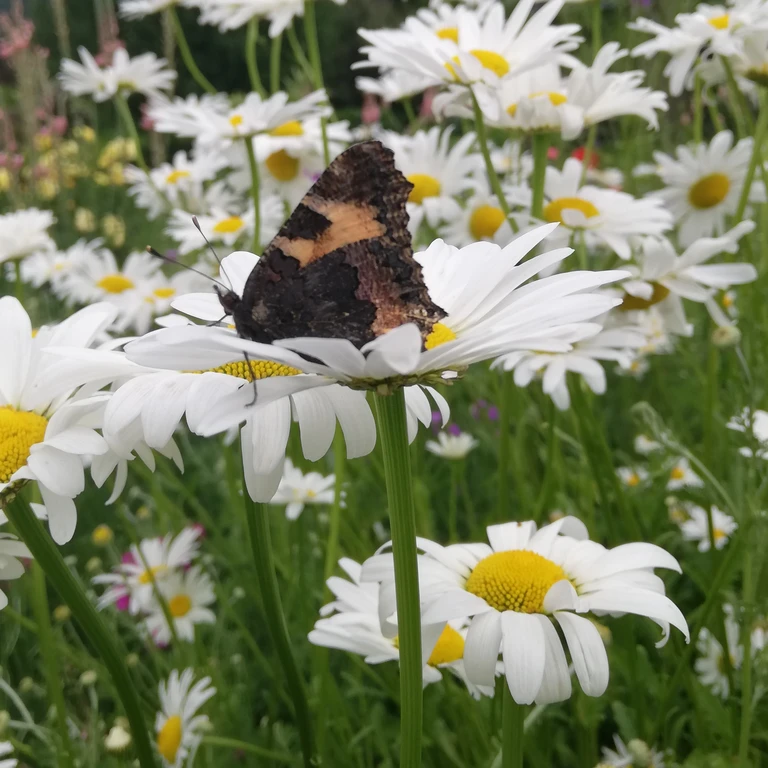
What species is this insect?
Aglais urticae
